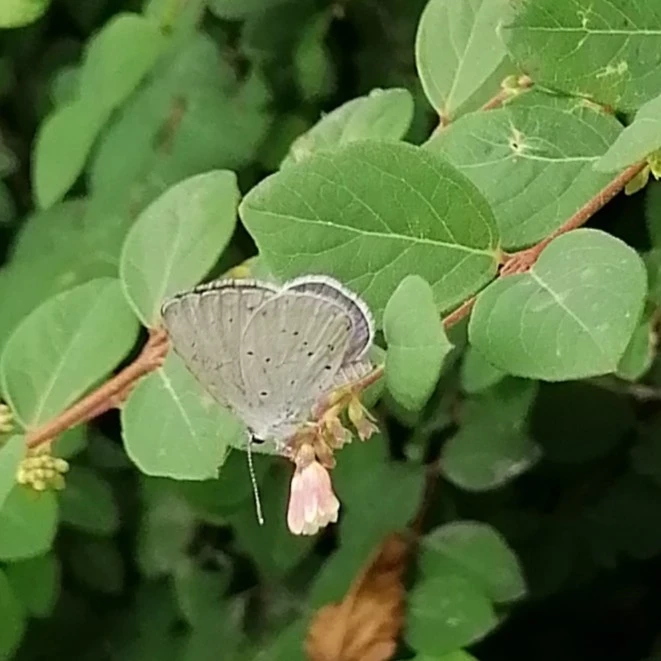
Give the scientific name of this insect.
Celastrina argiolus
